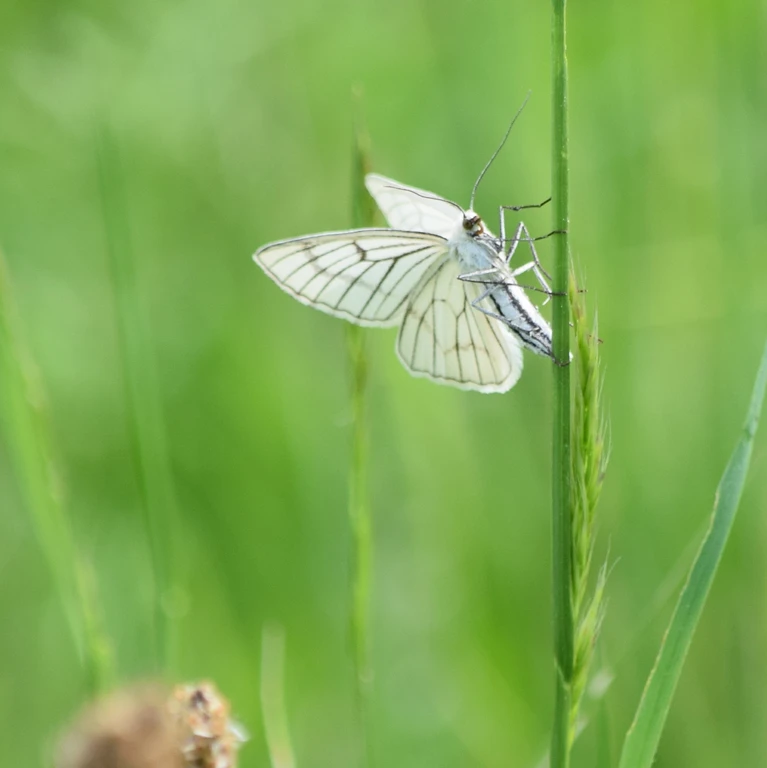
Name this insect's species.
Siona lineata
